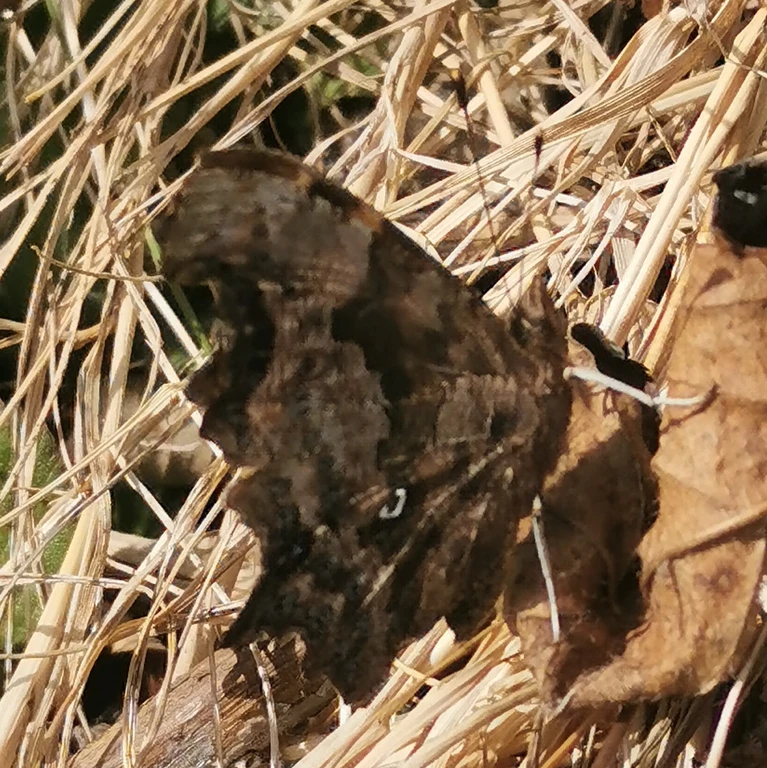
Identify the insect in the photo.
Polygonia c-album
